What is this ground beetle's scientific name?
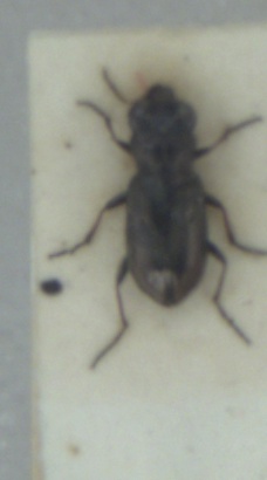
Notiophilus biguttatus
